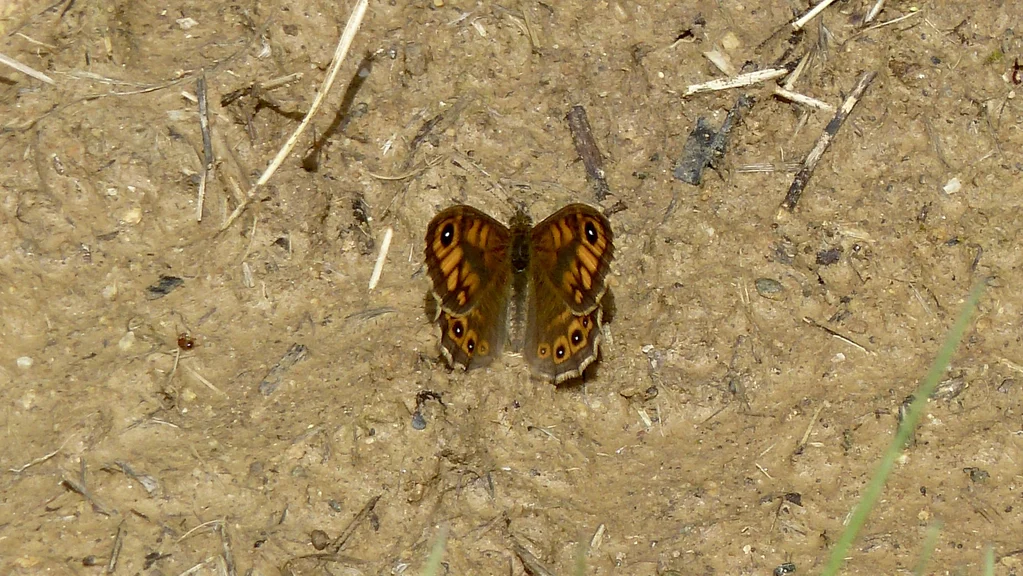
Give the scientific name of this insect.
Lasiommata megera (also Pararge megera)
